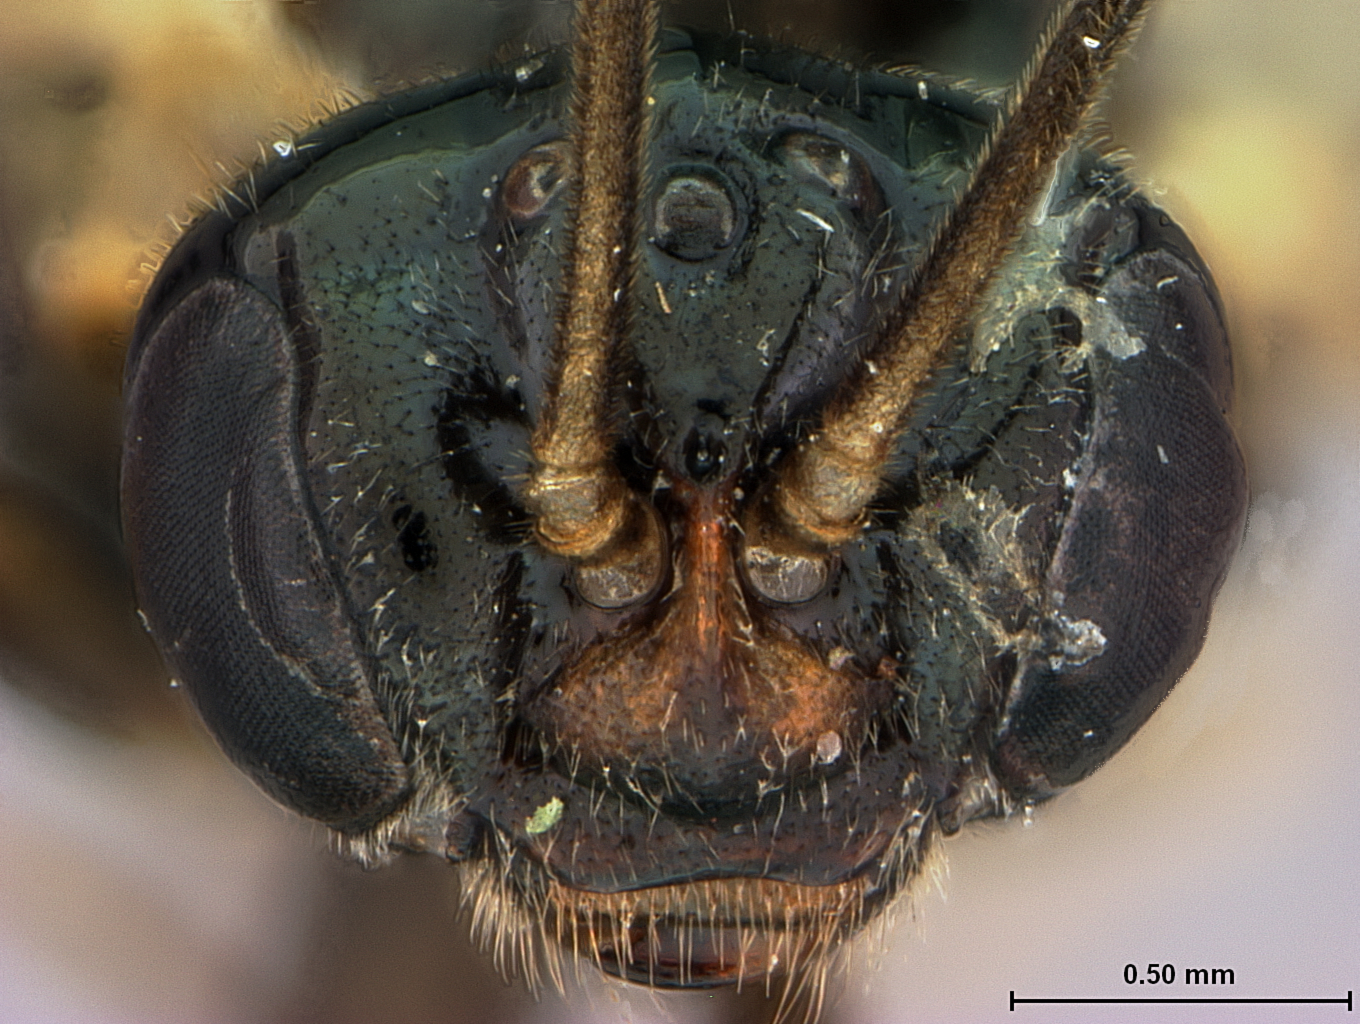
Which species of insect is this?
Ptenus vargus
